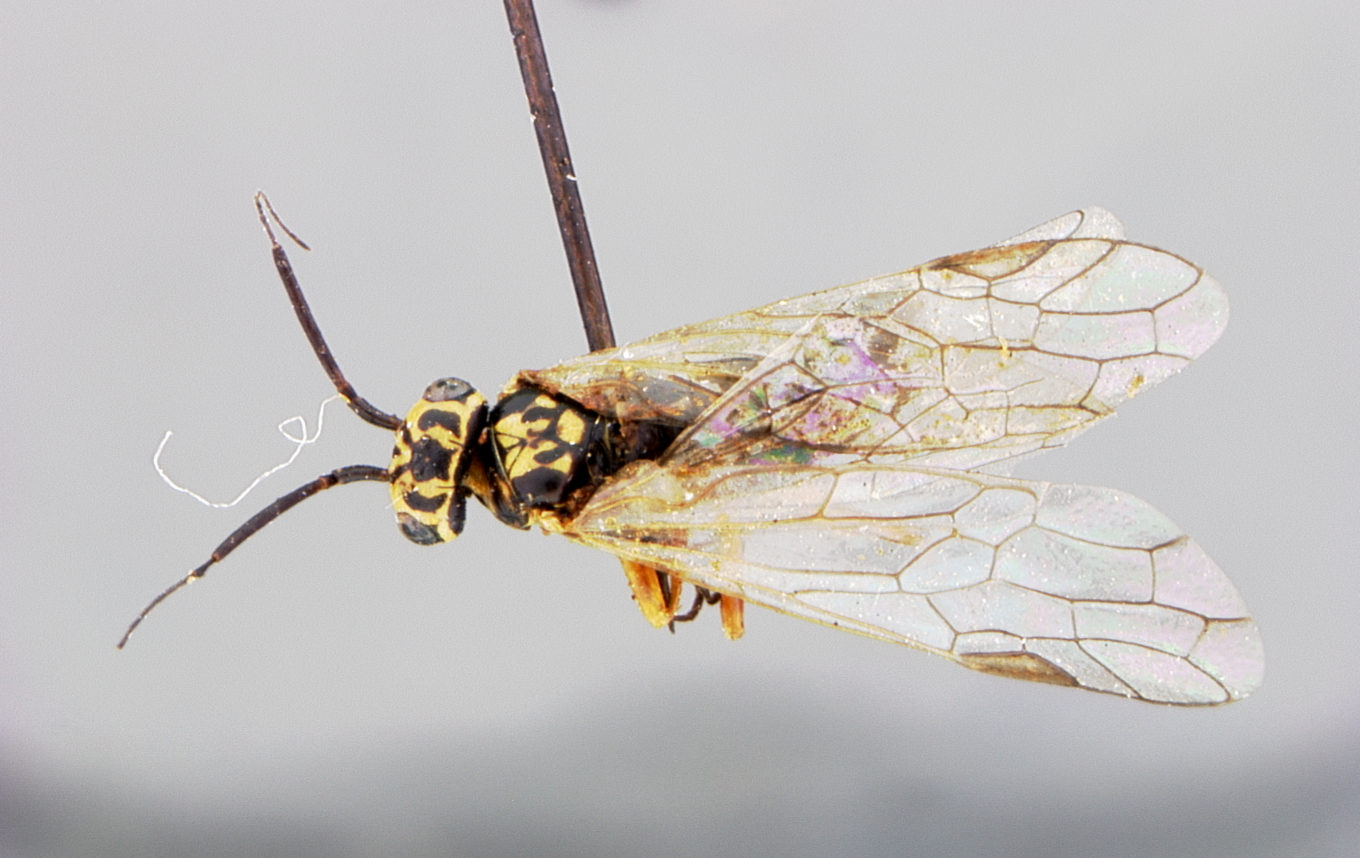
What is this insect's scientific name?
Xyela lunata
